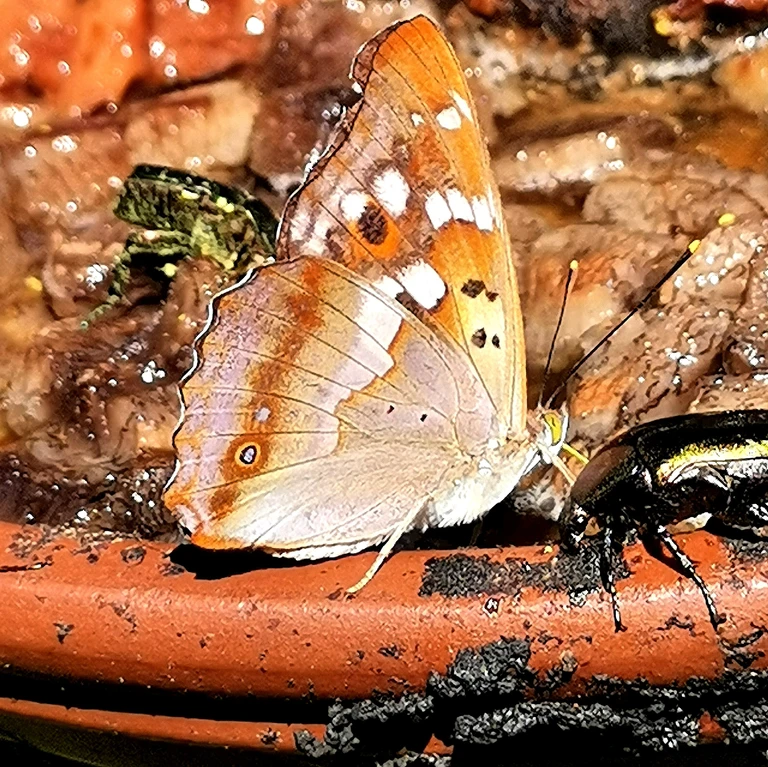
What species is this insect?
Apatura ilia
